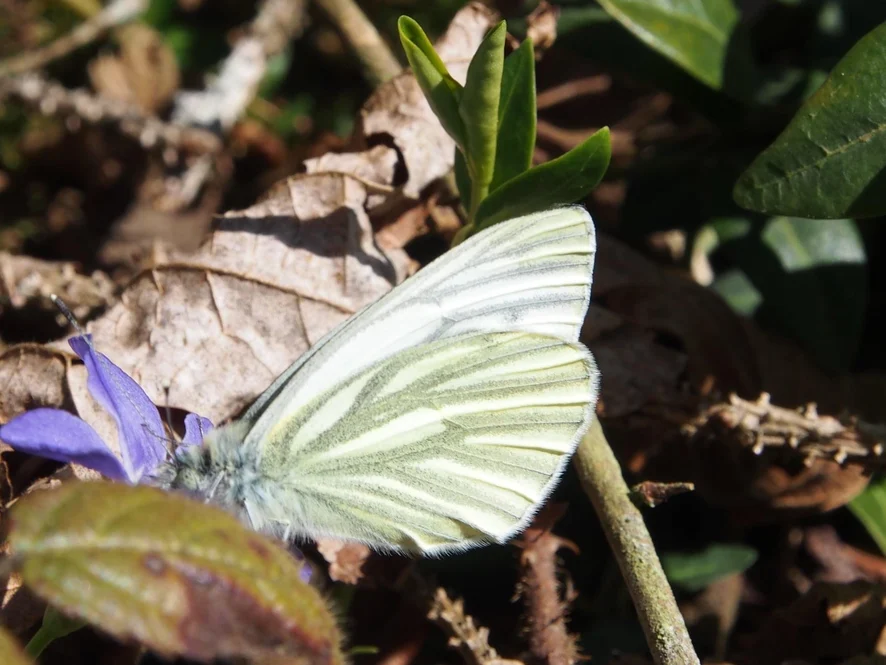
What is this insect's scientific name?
Pieris napi
